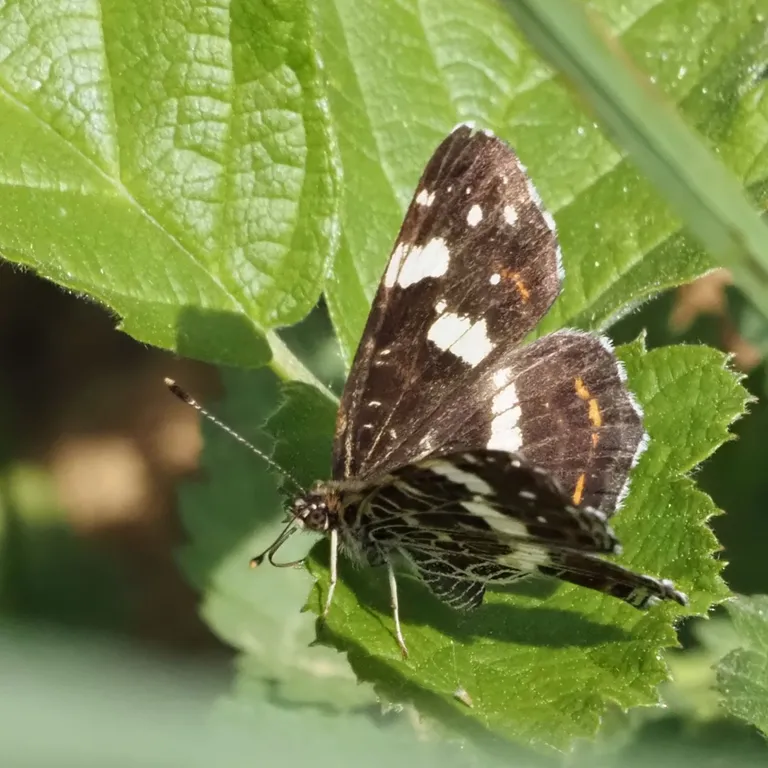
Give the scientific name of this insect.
Araschnia levana
